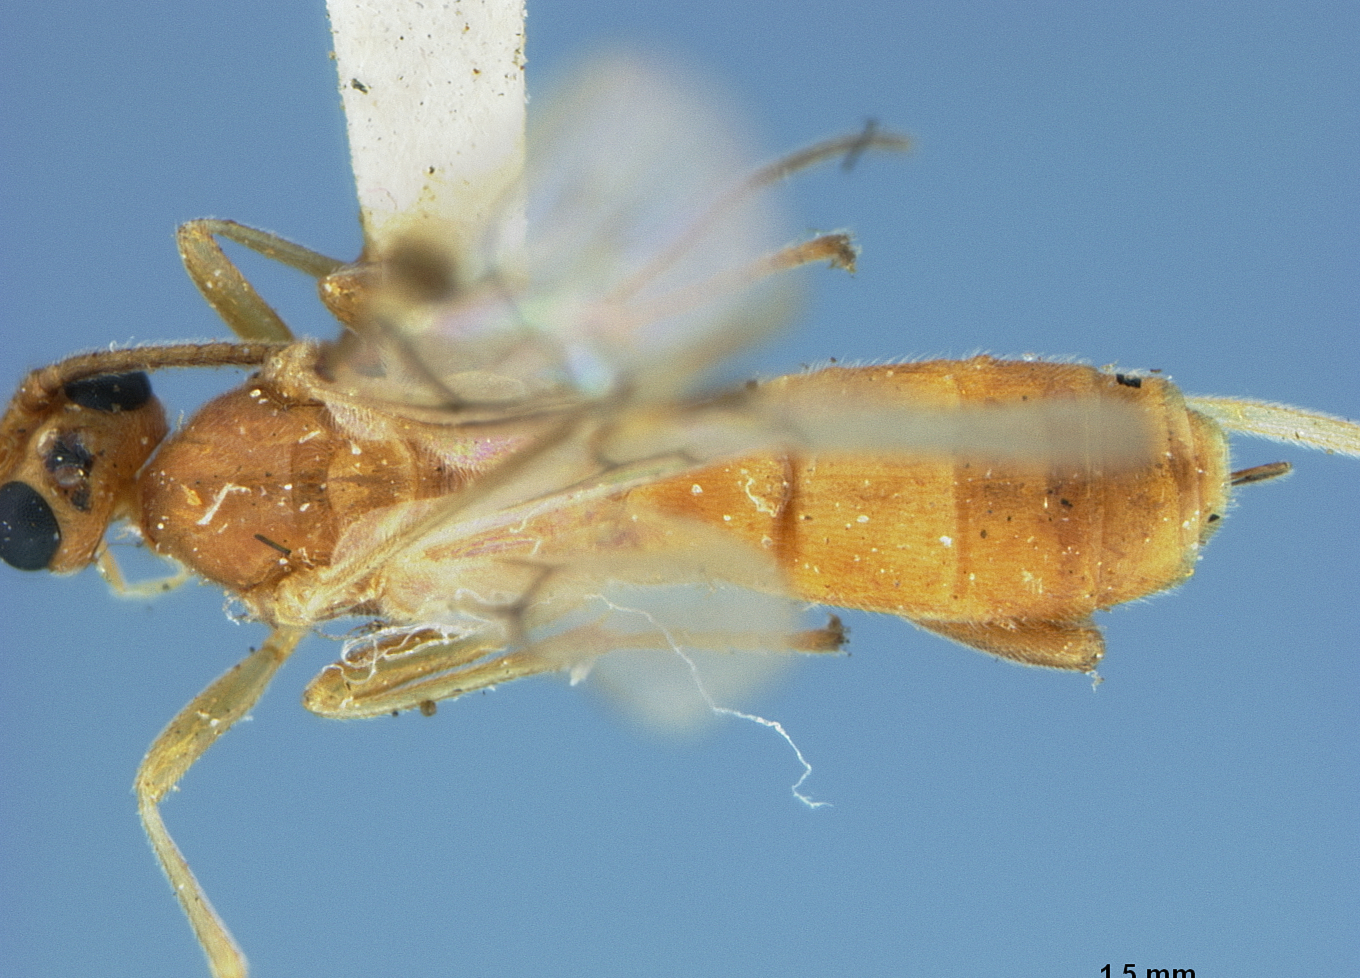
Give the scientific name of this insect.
Rhogas platyptexygis
